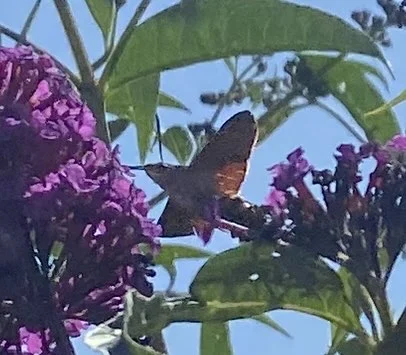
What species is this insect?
Macroglossum stellatarum
